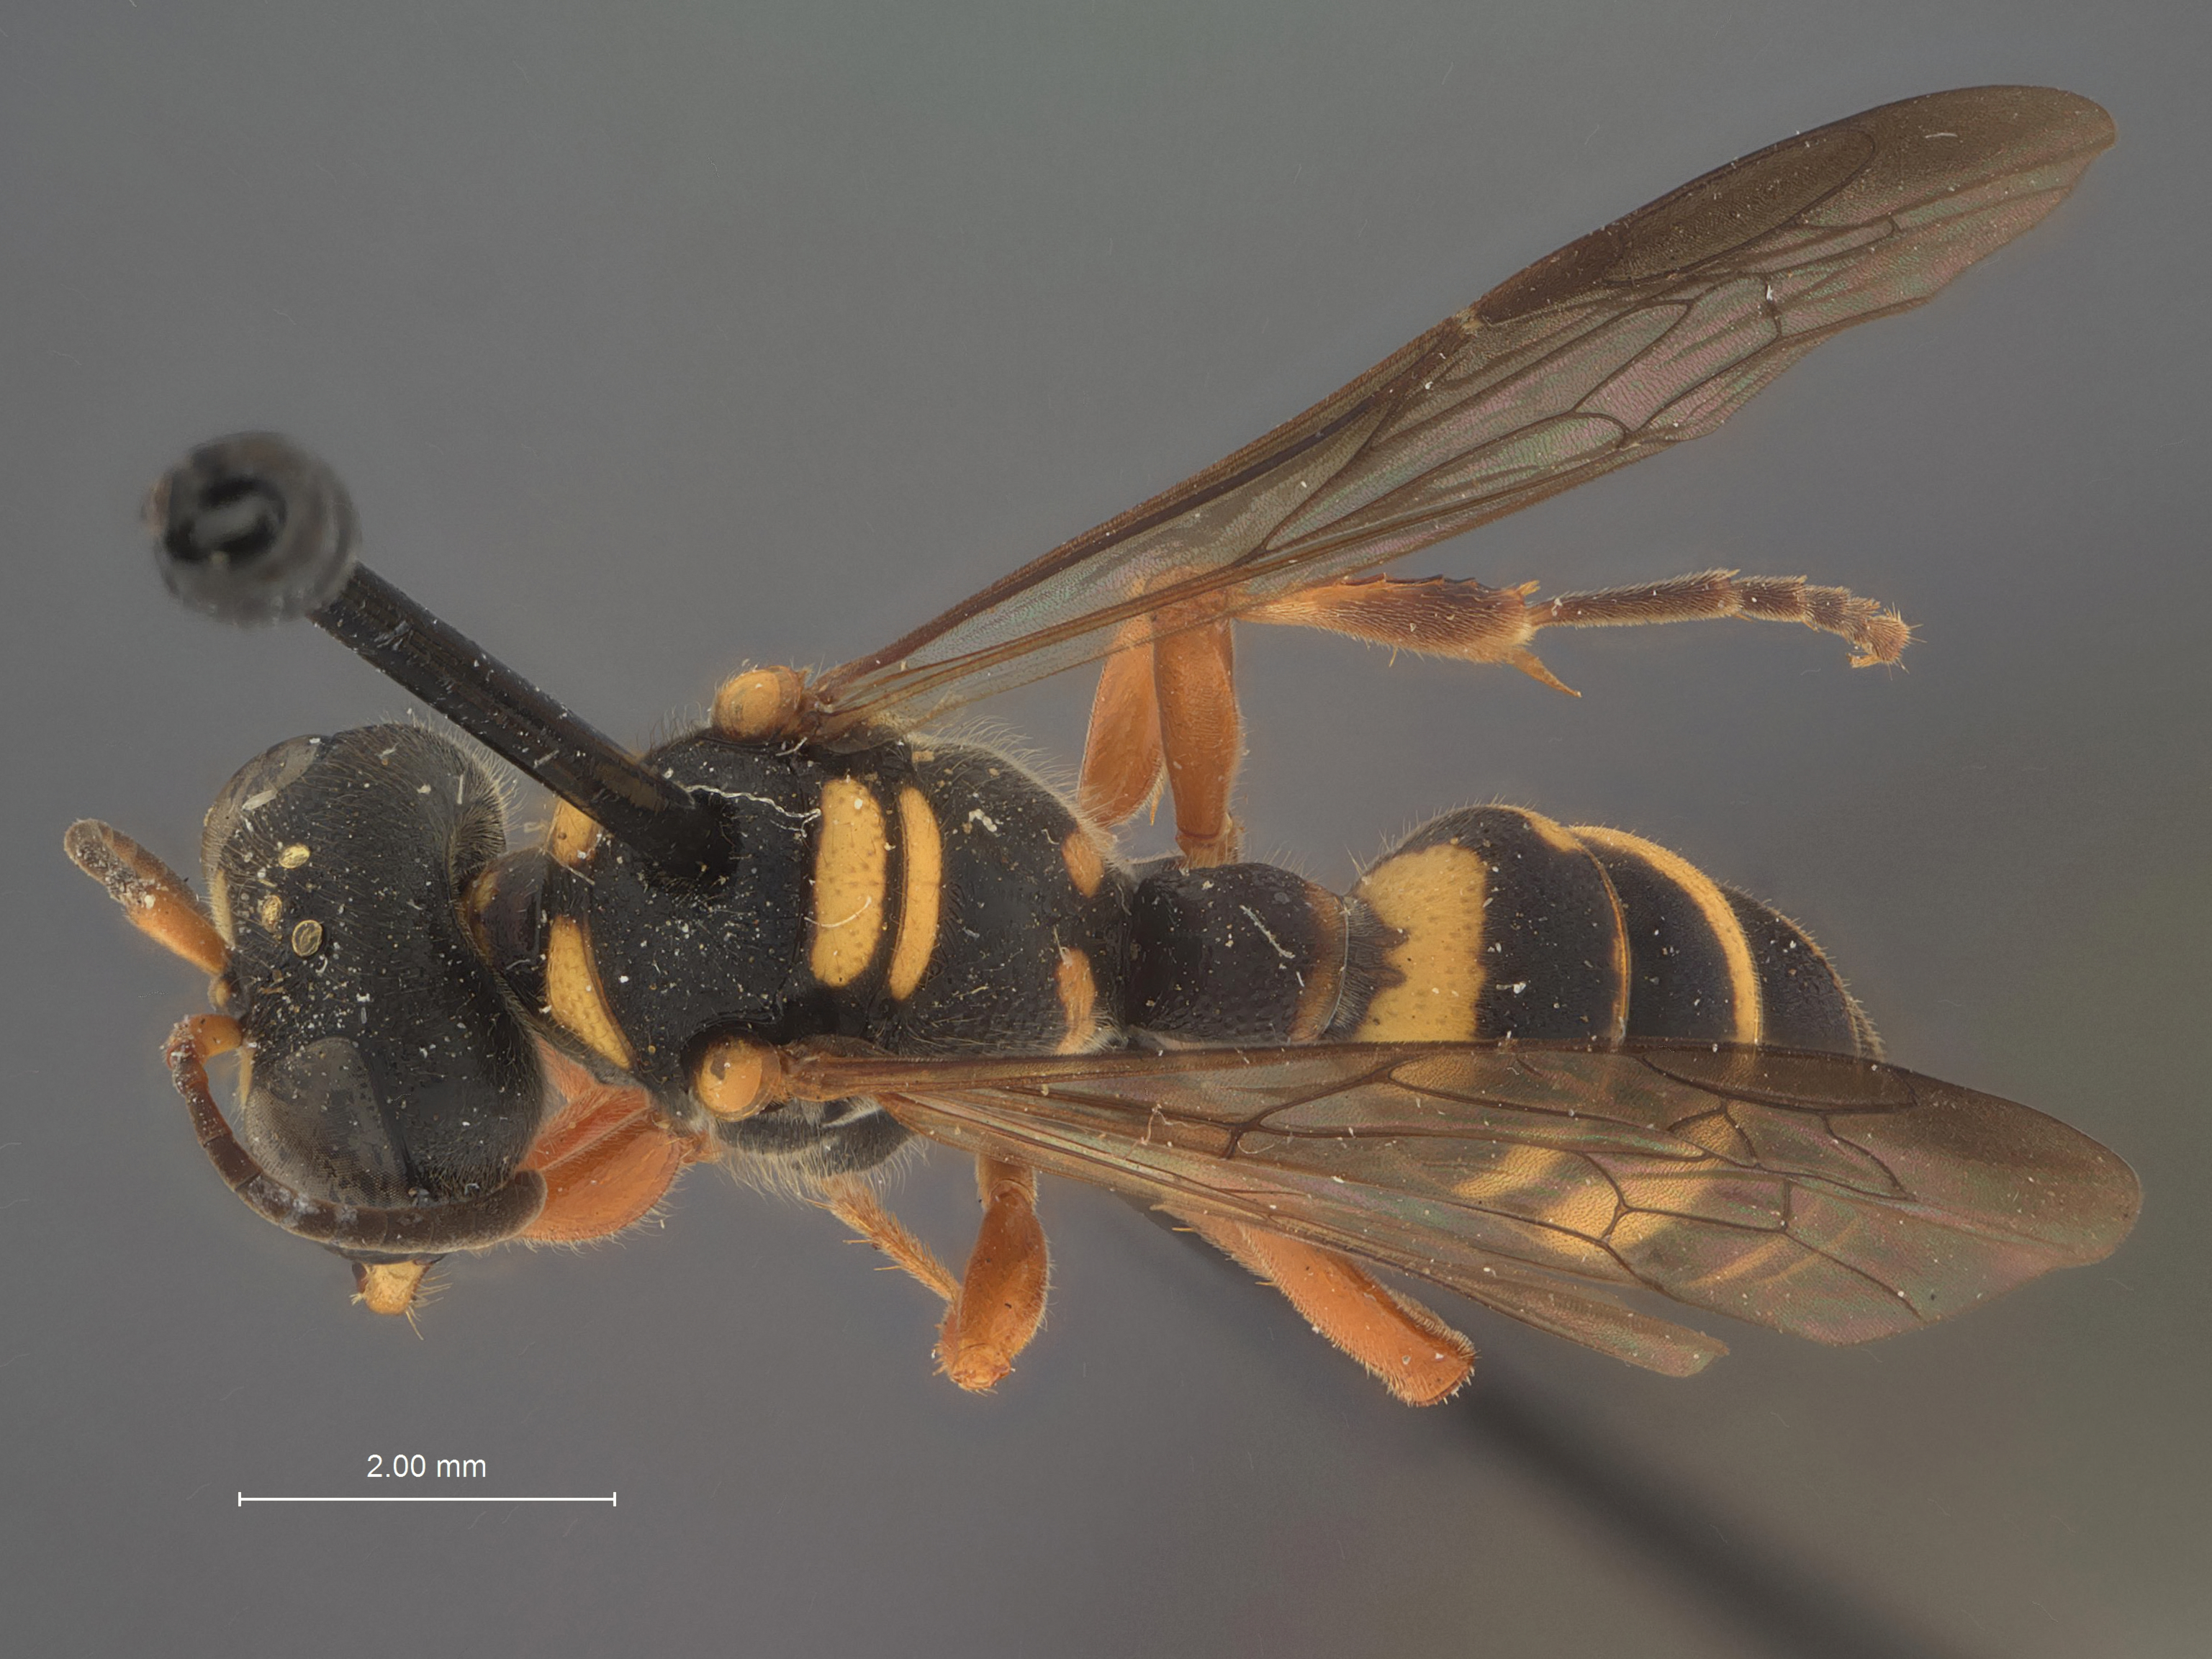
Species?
Cerceris millironi
